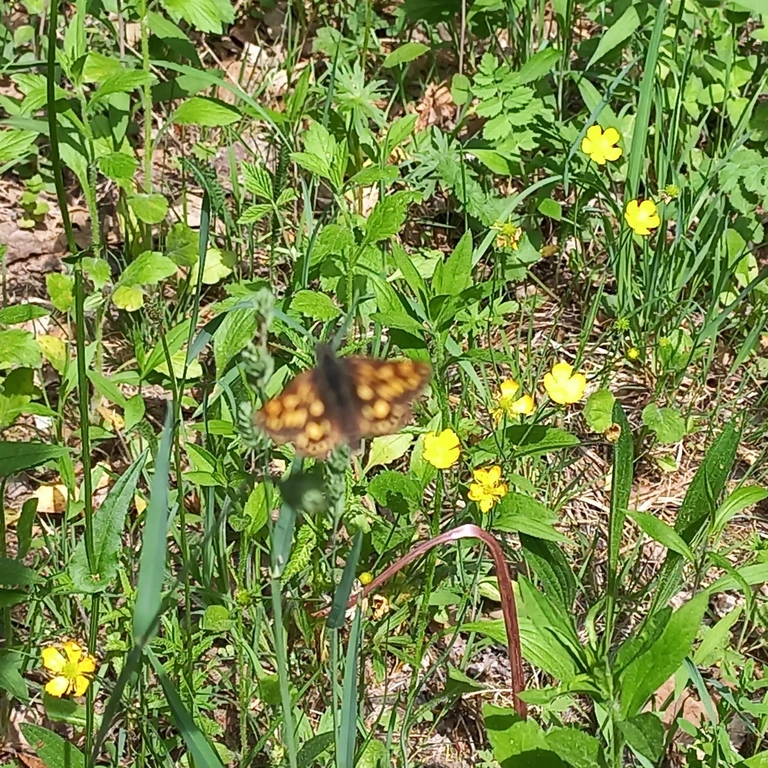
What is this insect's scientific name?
Carterocephalus palaemon
